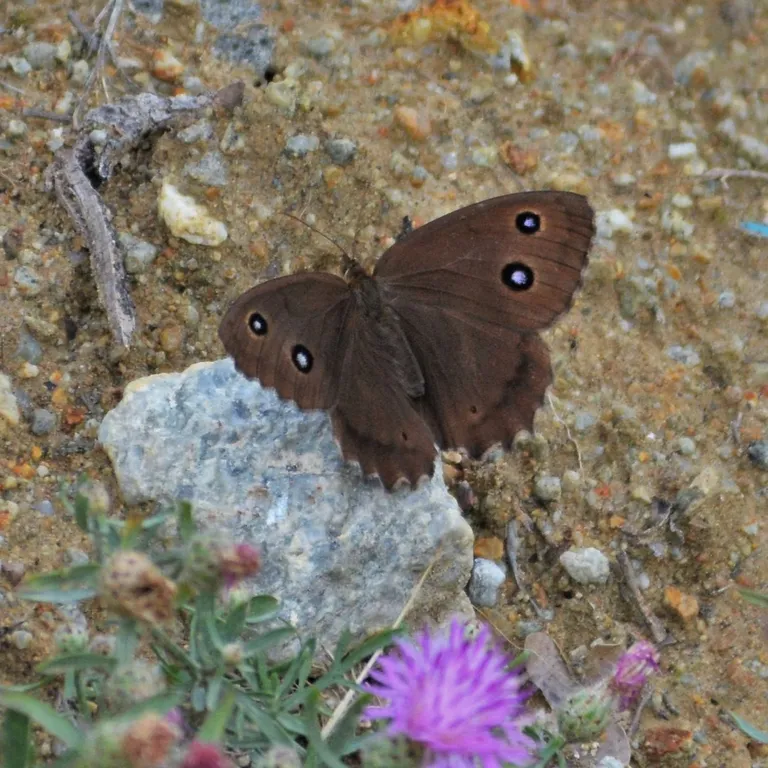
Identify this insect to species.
Minois dryas
